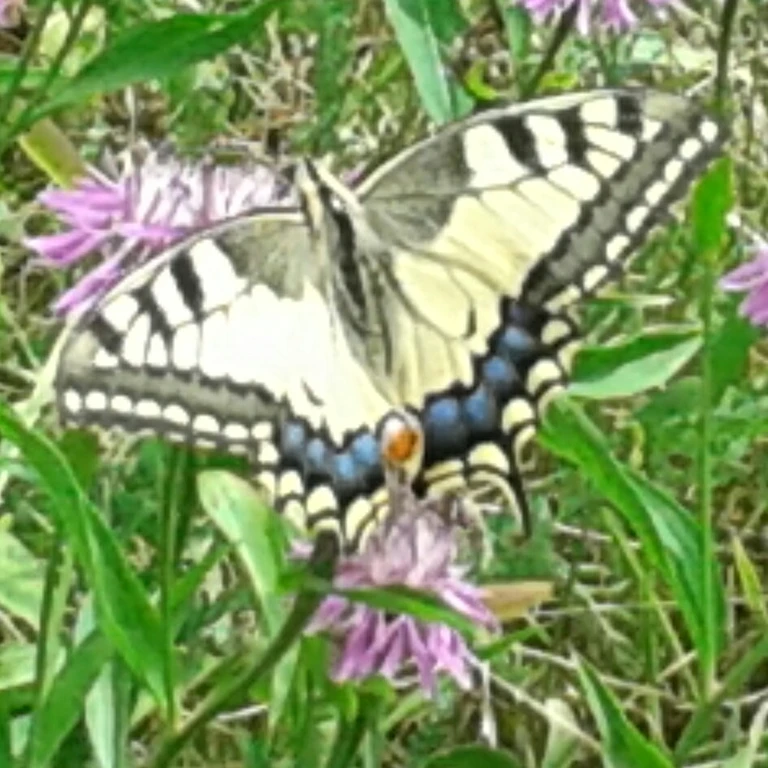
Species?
Papilio machaon
